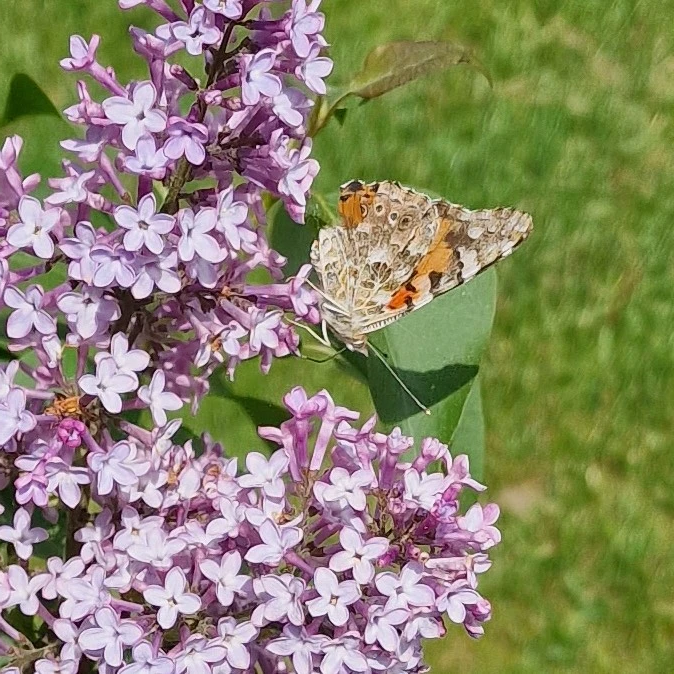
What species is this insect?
Vanessa cardui
